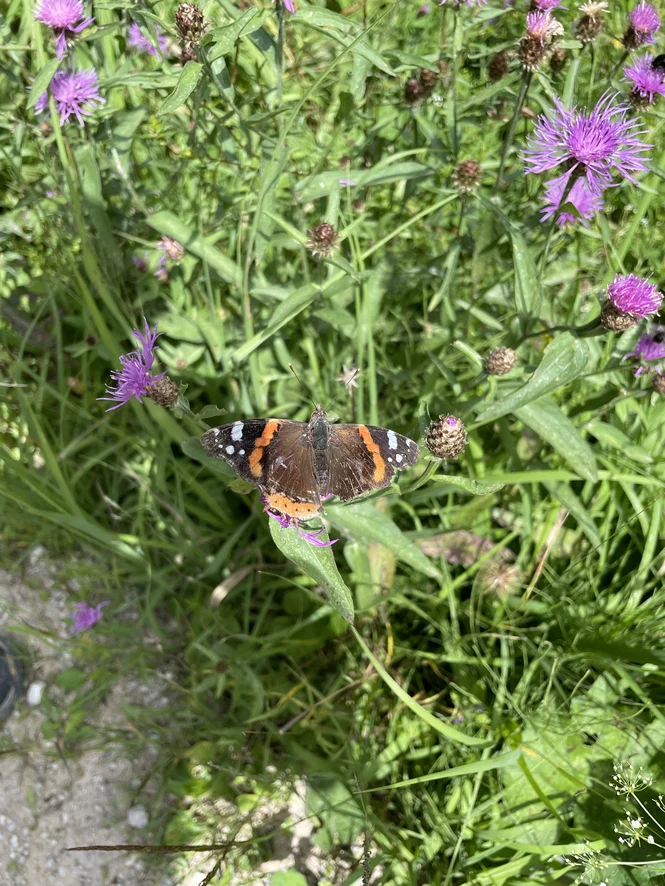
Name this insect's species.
Vanessa atalanta
